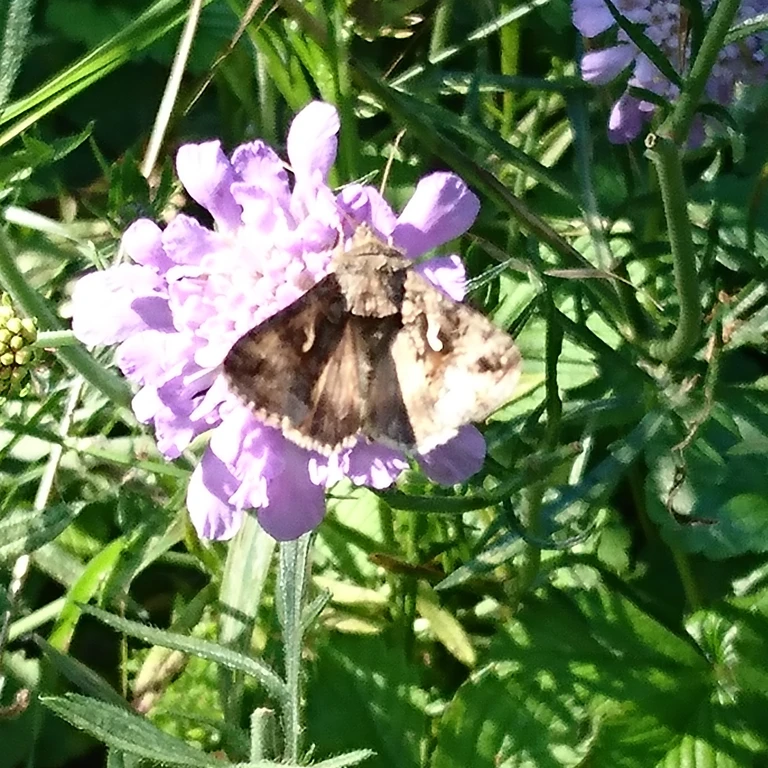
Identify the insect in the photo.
Autographa gamma
